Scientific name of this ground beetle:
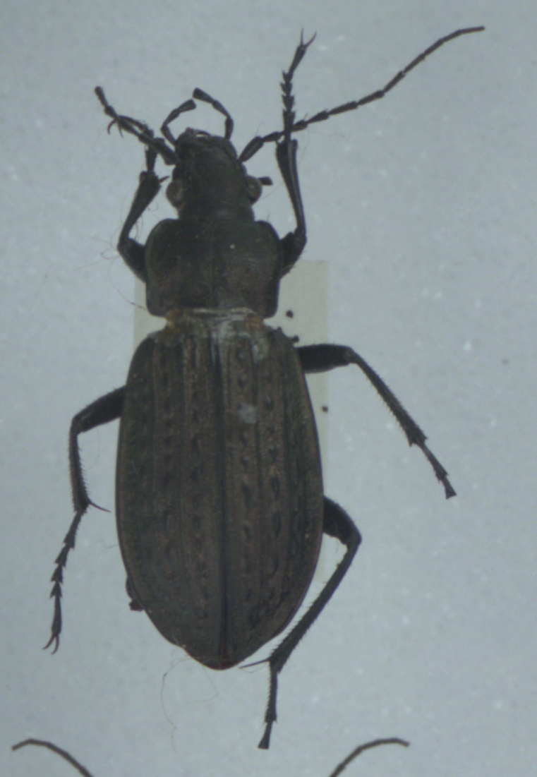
Carabus granulatus
